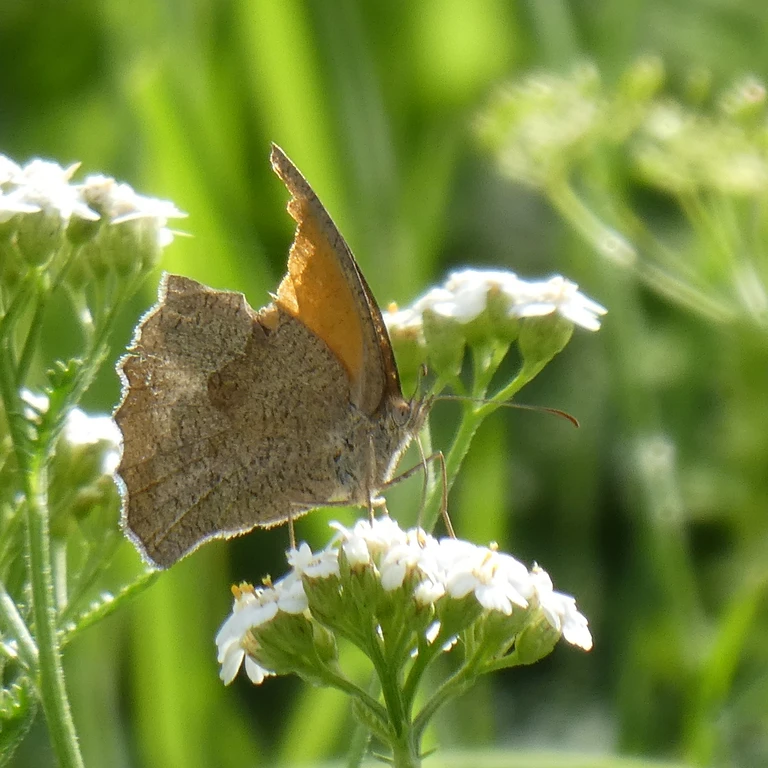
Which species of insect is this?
Maniola jurtina
